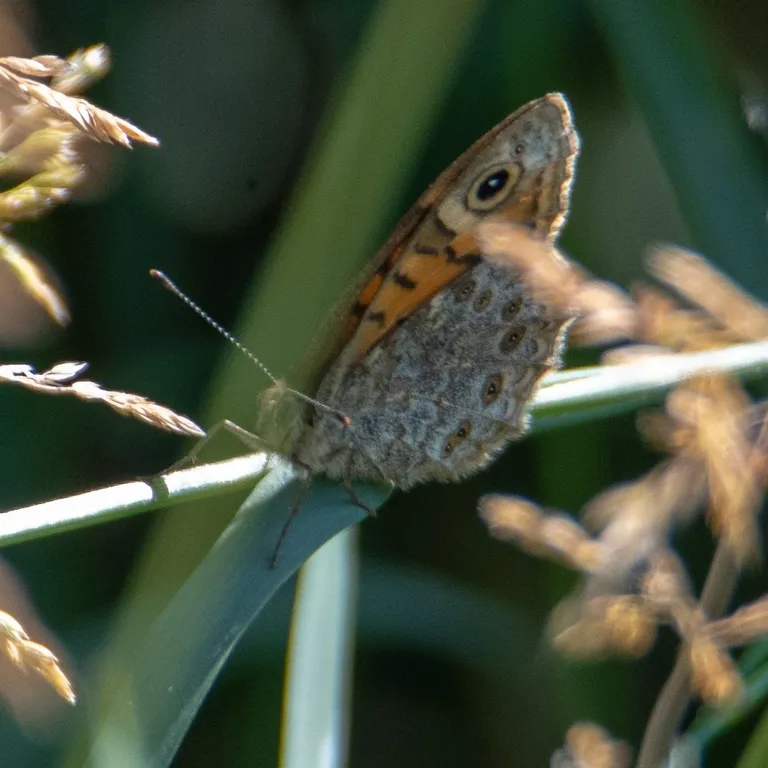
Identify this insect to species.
Lasiommata megera (also Pararge megera)
